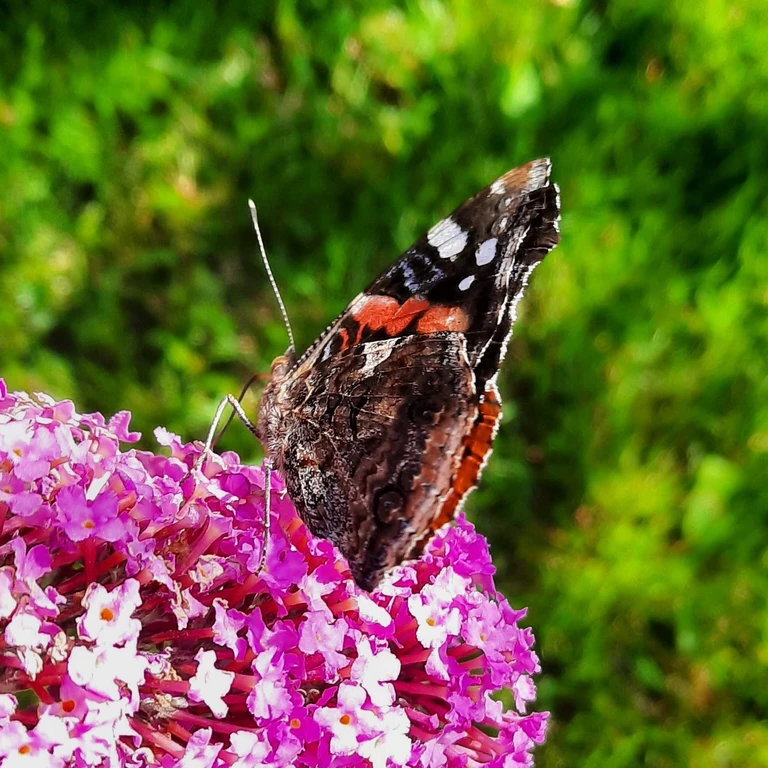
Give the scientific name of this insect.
Vanessa atalanta
